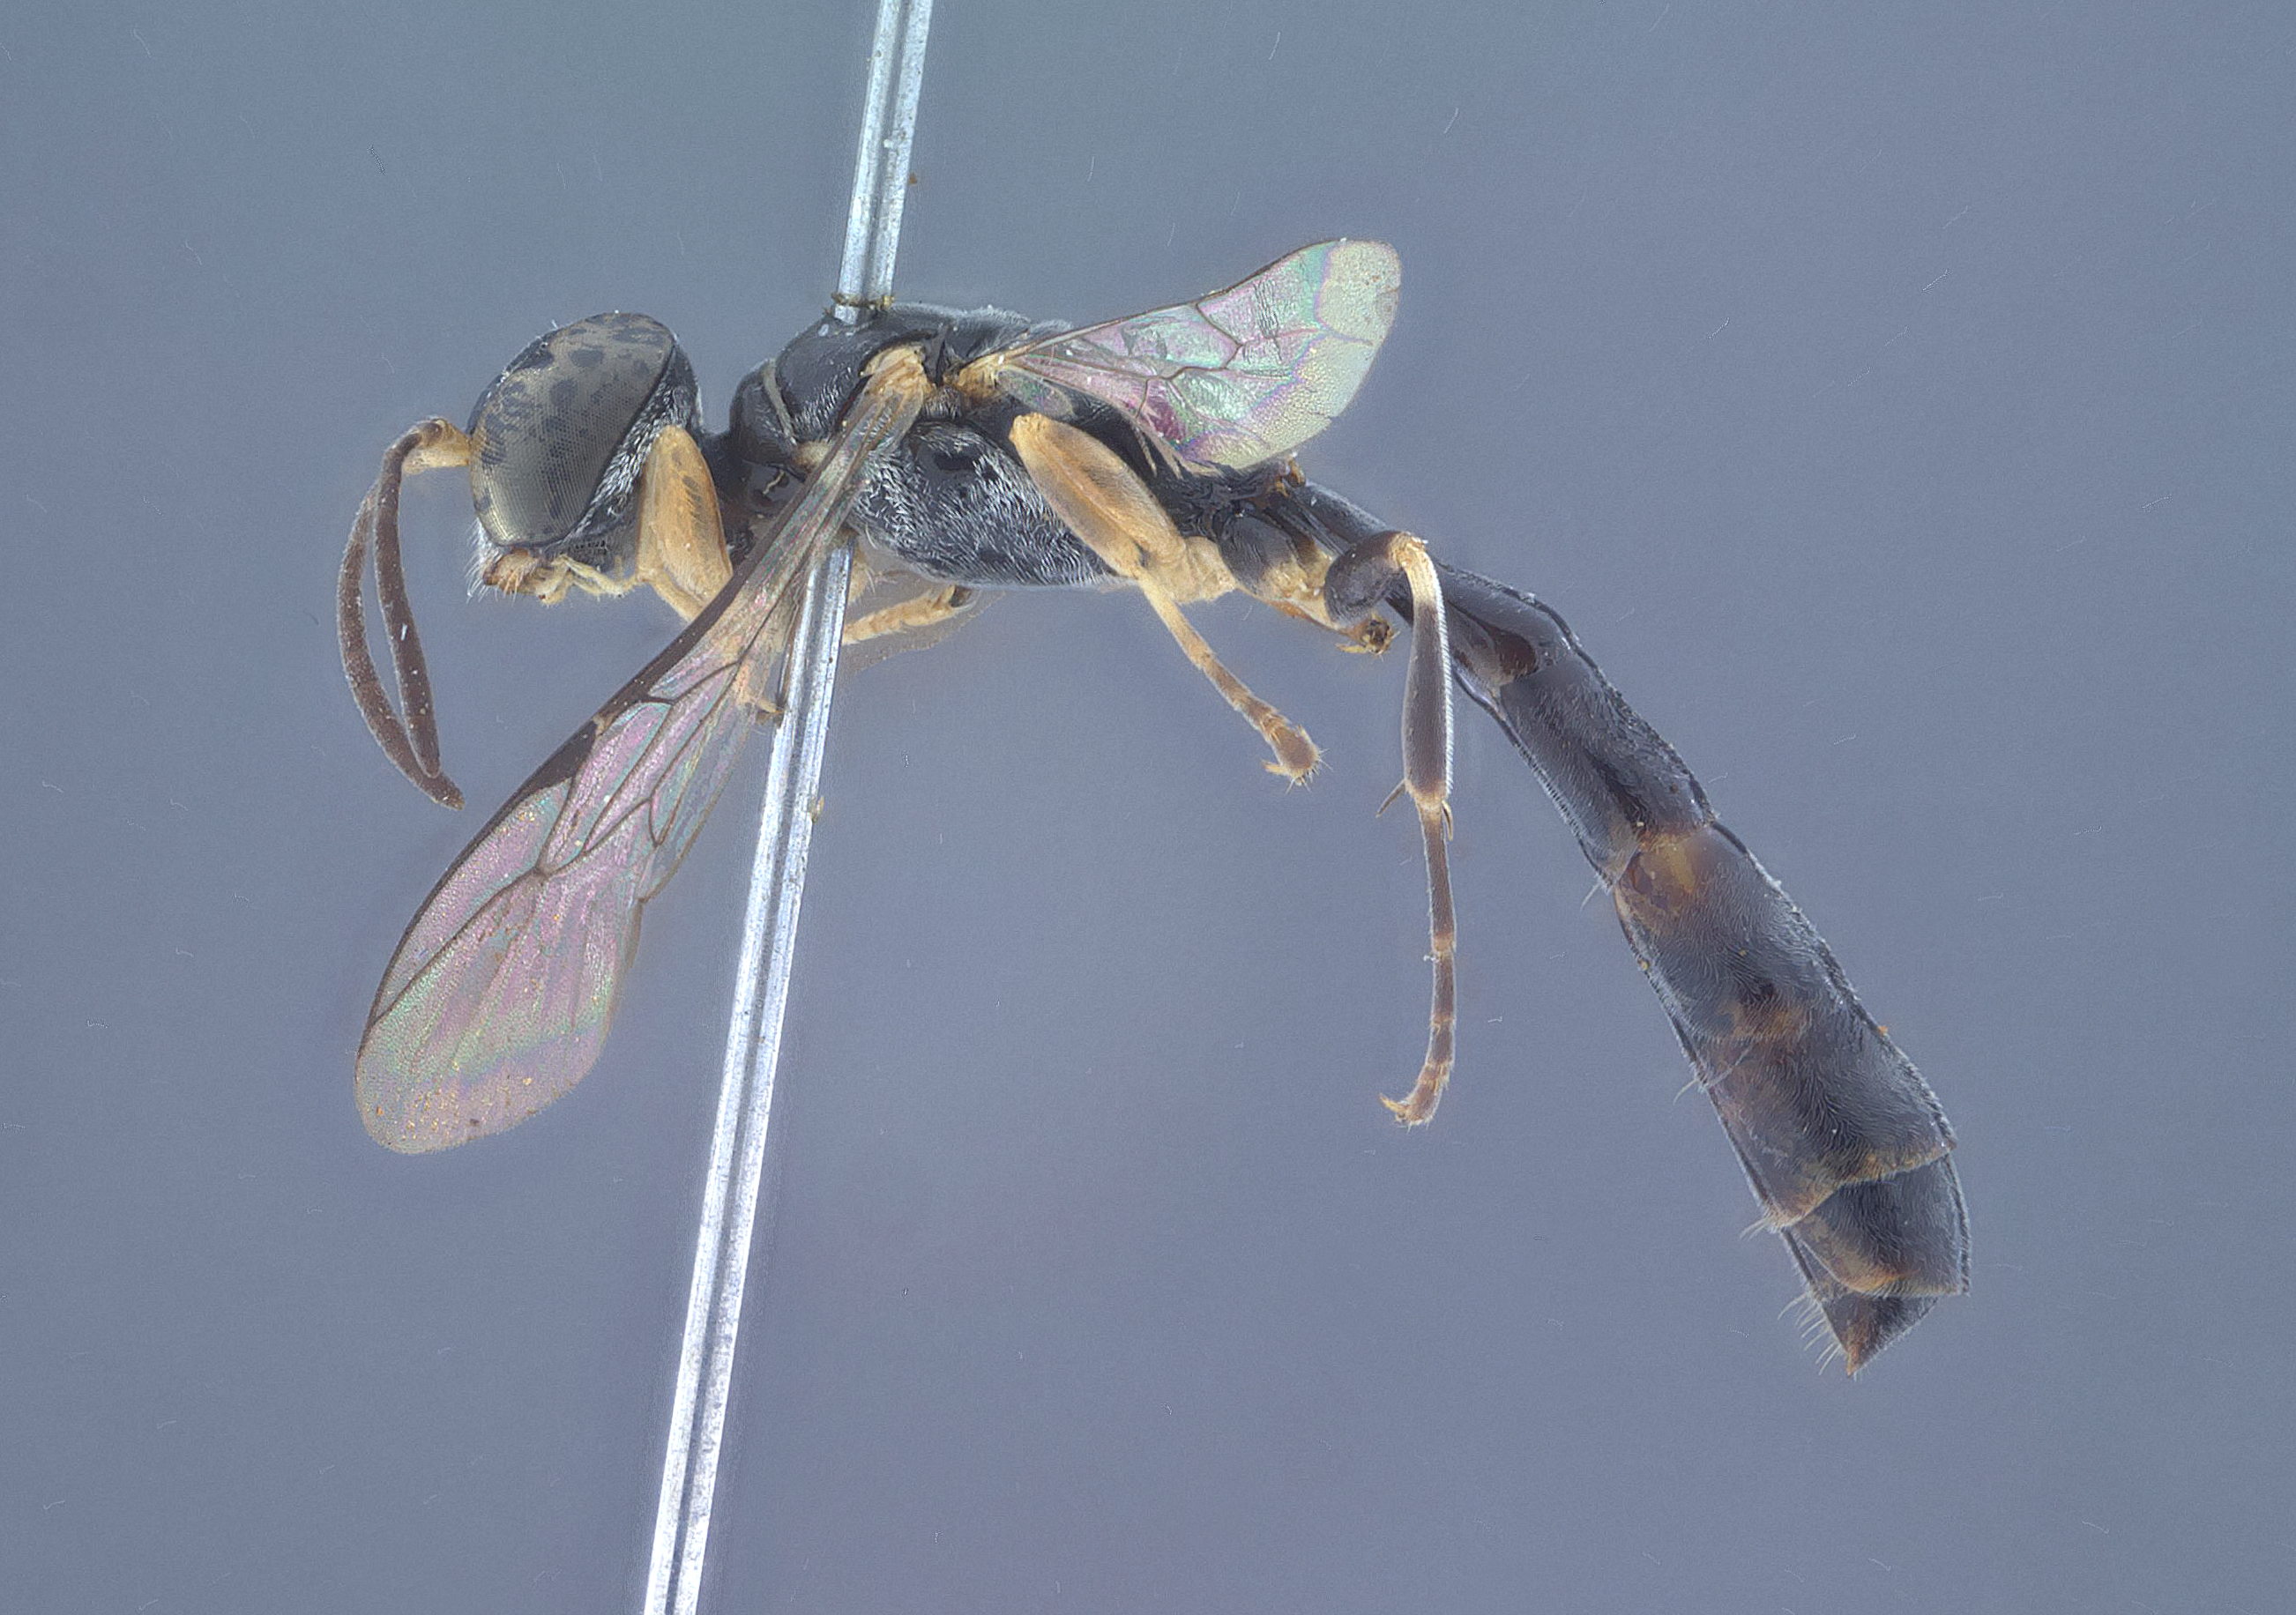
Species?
Trypoxylon quadriceps
